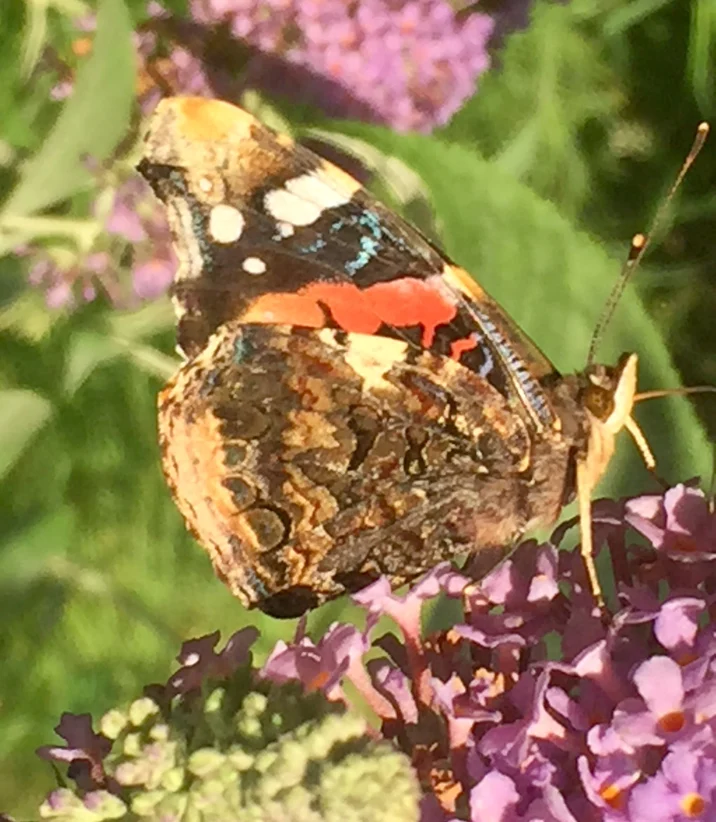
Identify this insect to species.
Vanessa atalanta
